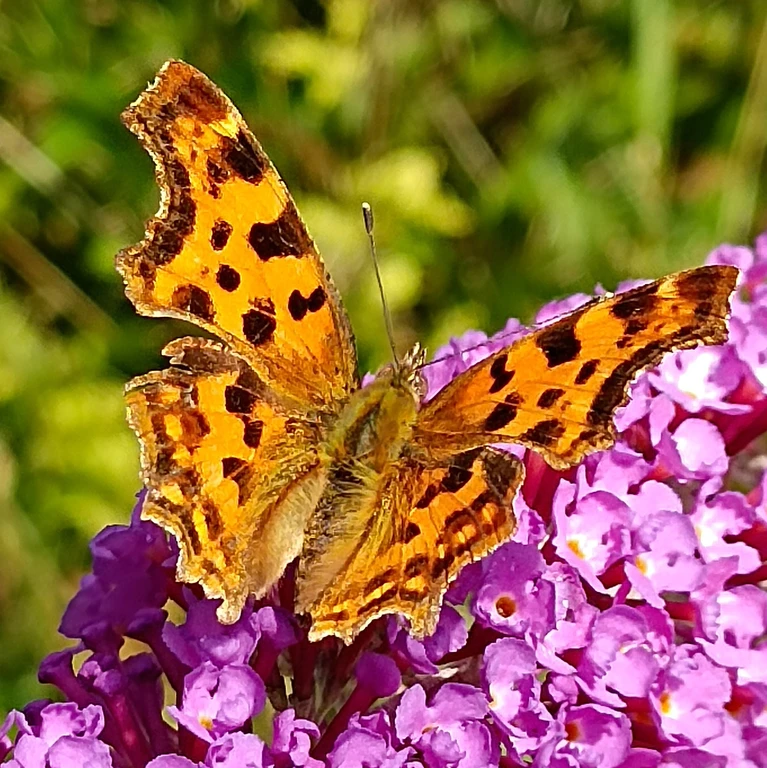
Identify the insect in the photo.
Polygonia c-album
